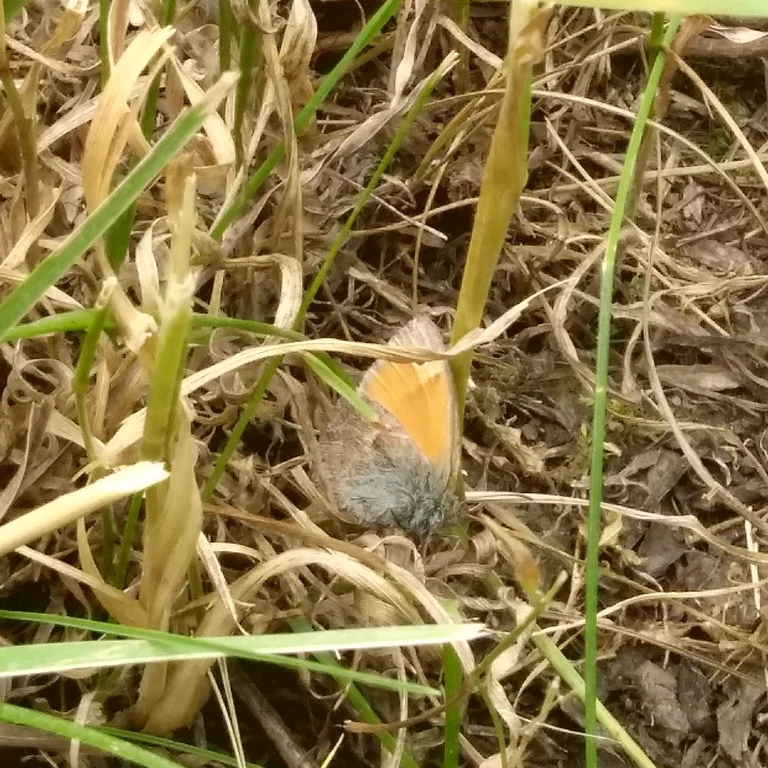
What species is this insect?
Coenonympha pamphilus
